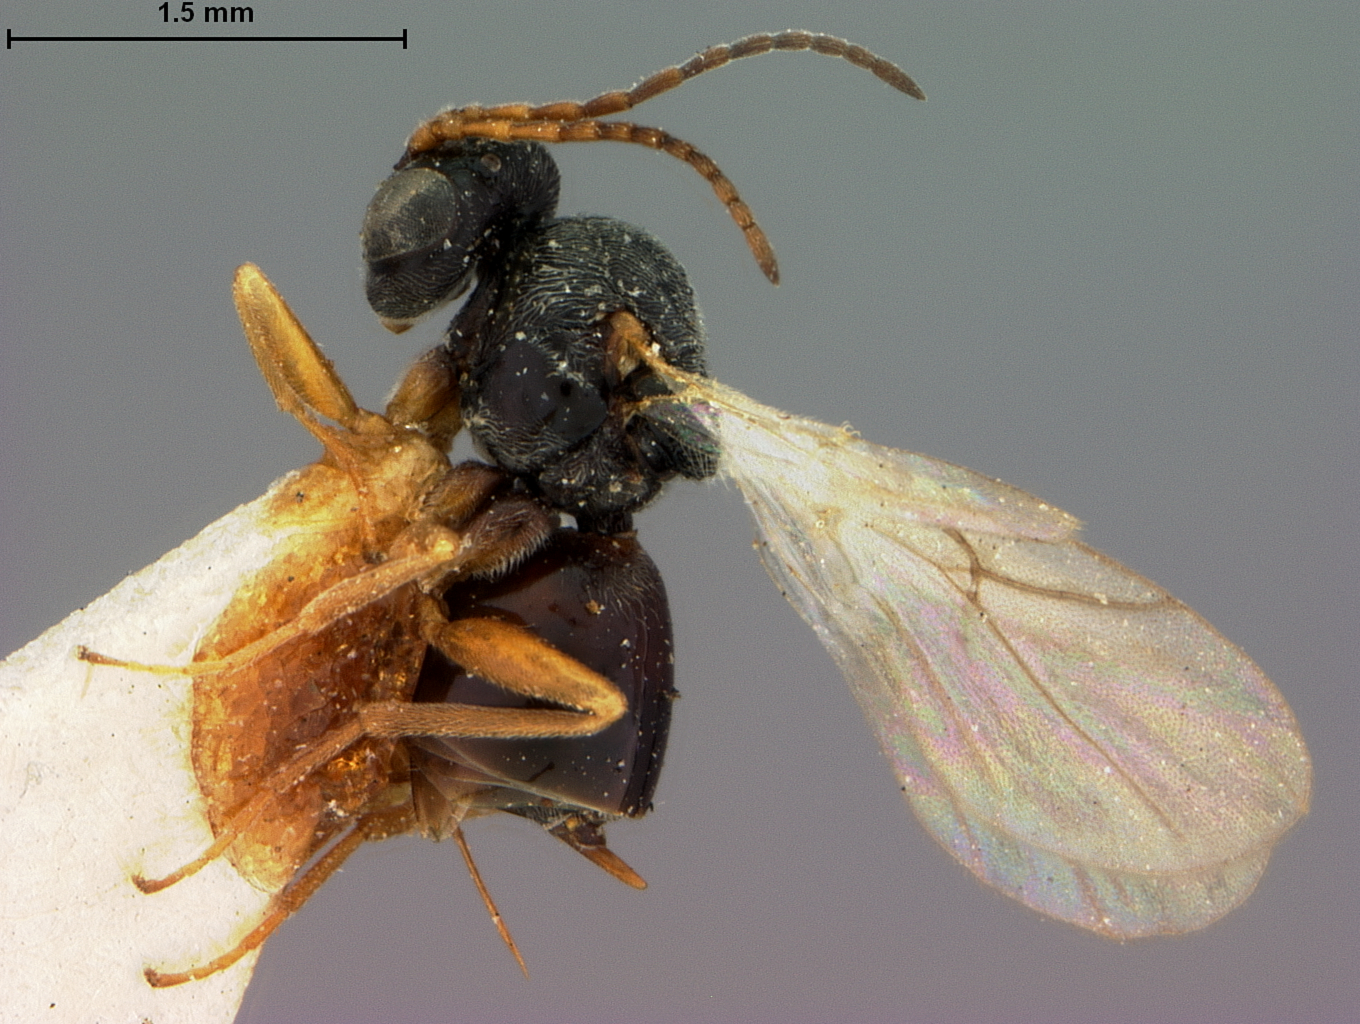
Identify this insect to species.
Periclistus smilacis
